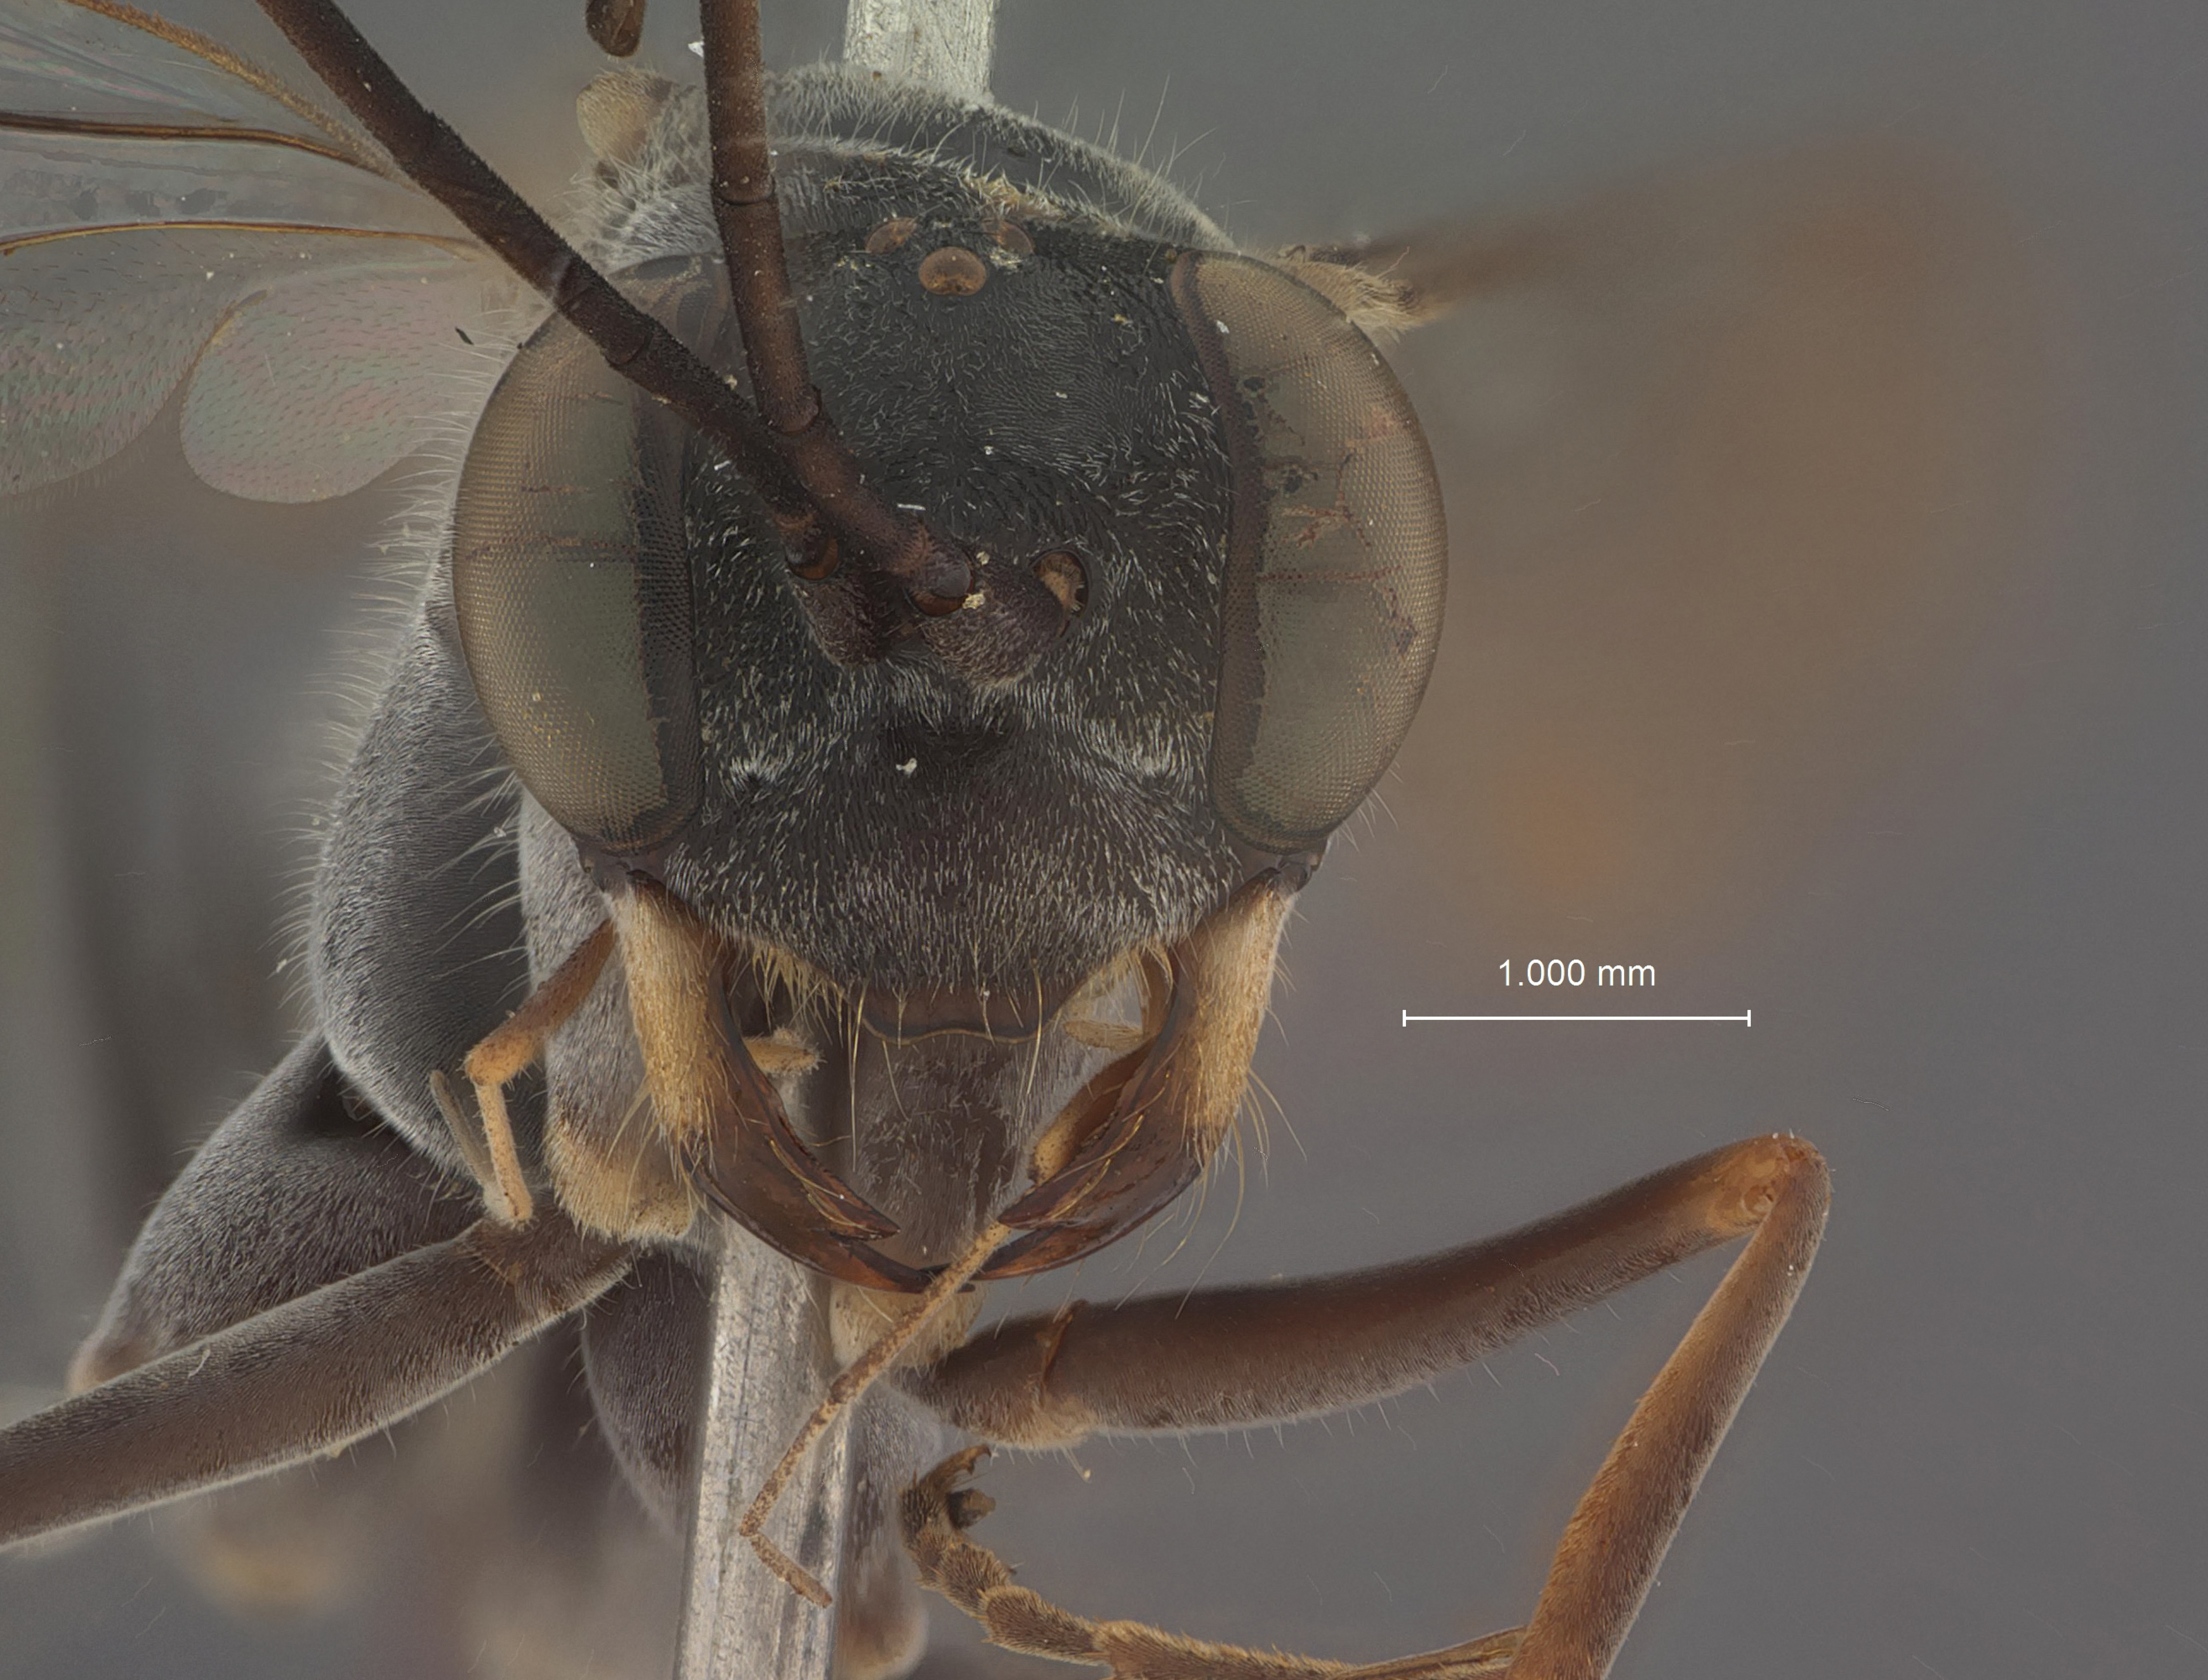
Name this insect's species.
Auplopus murotai
